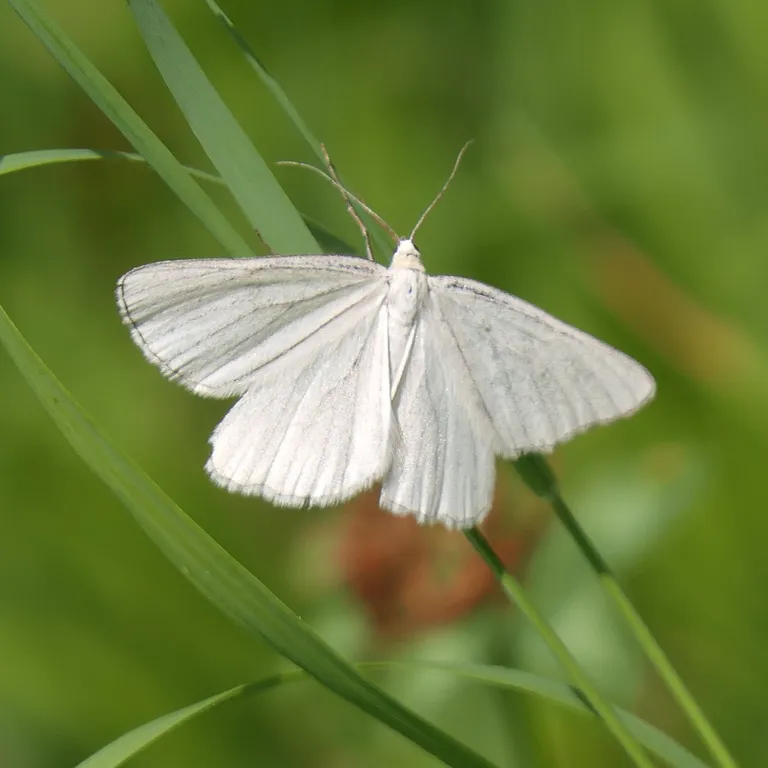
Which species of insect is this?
Siona lineata
